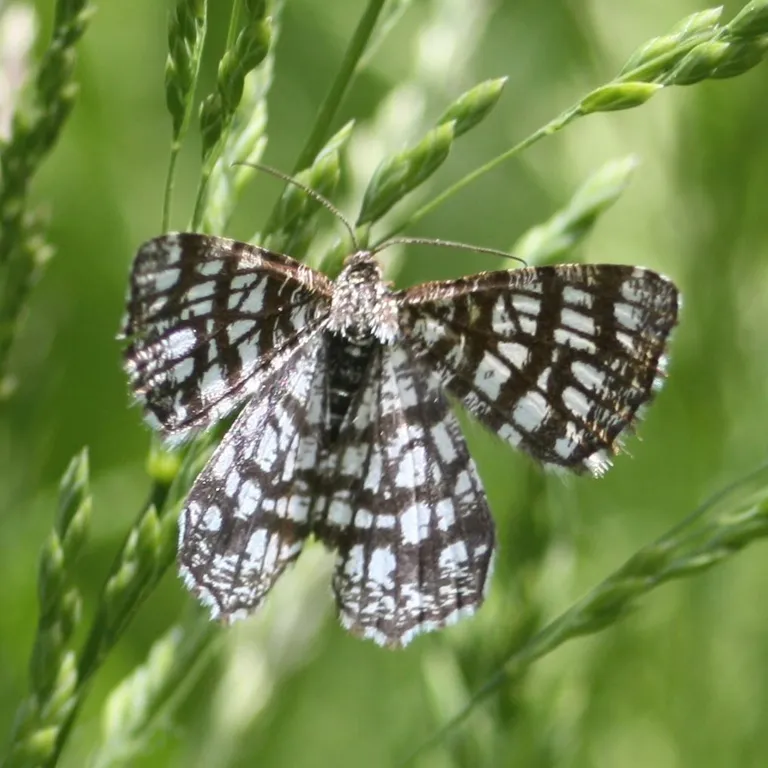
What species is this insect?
Chiasmia clathrata
